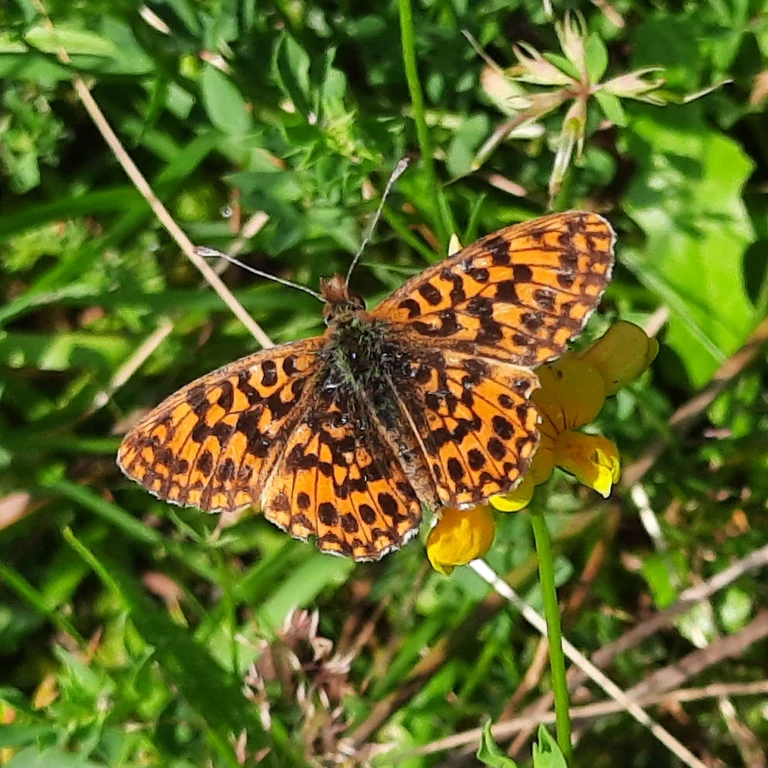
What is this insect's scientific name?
Boloria dia
